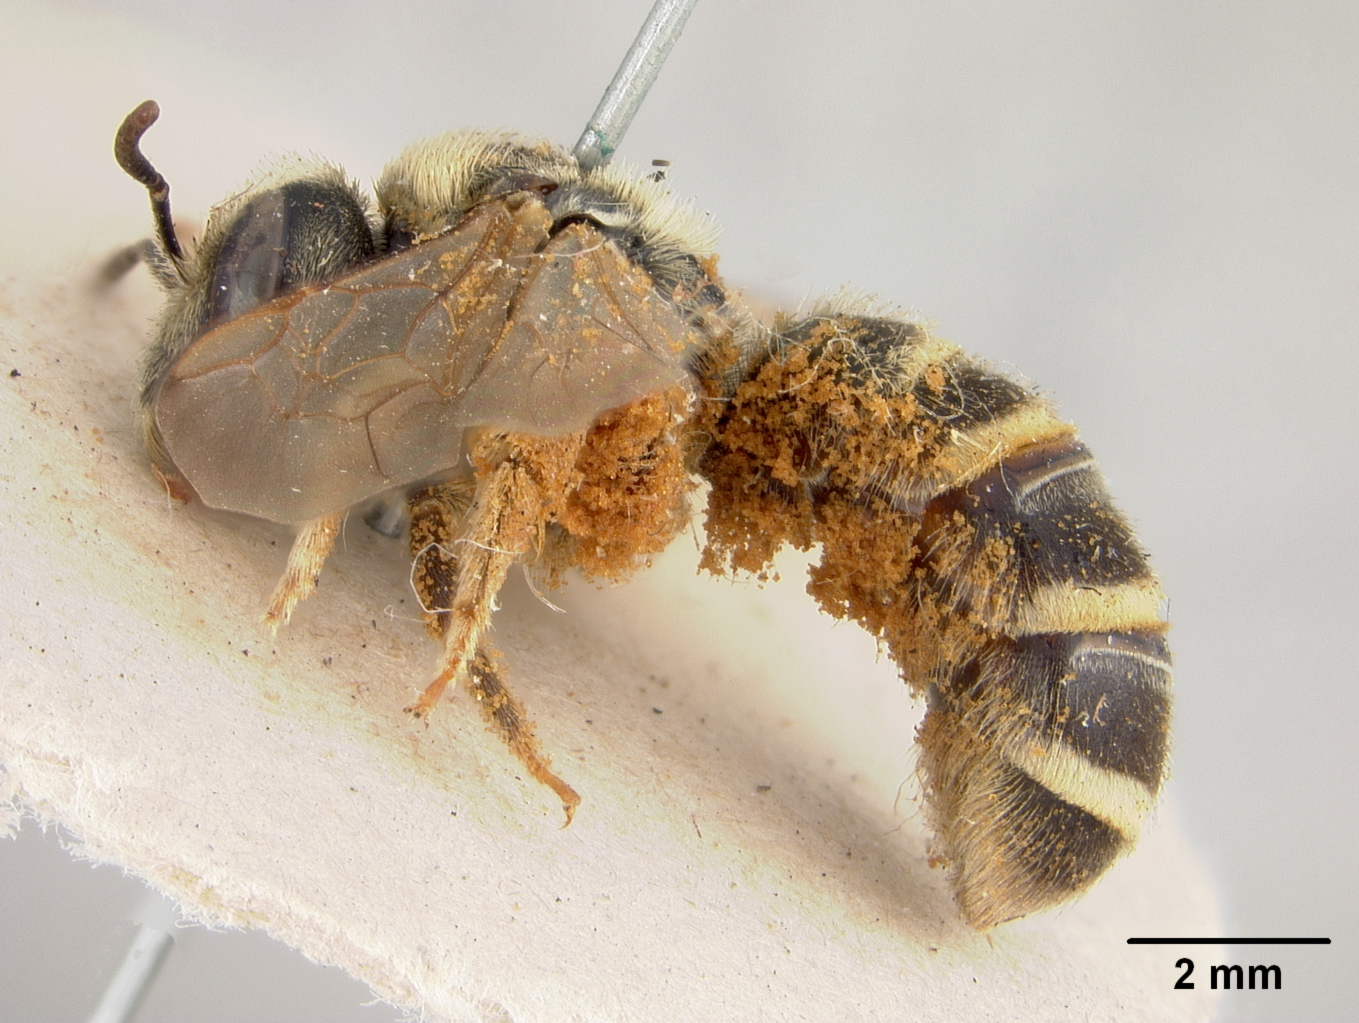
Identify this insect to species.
Paranomia venablesii
